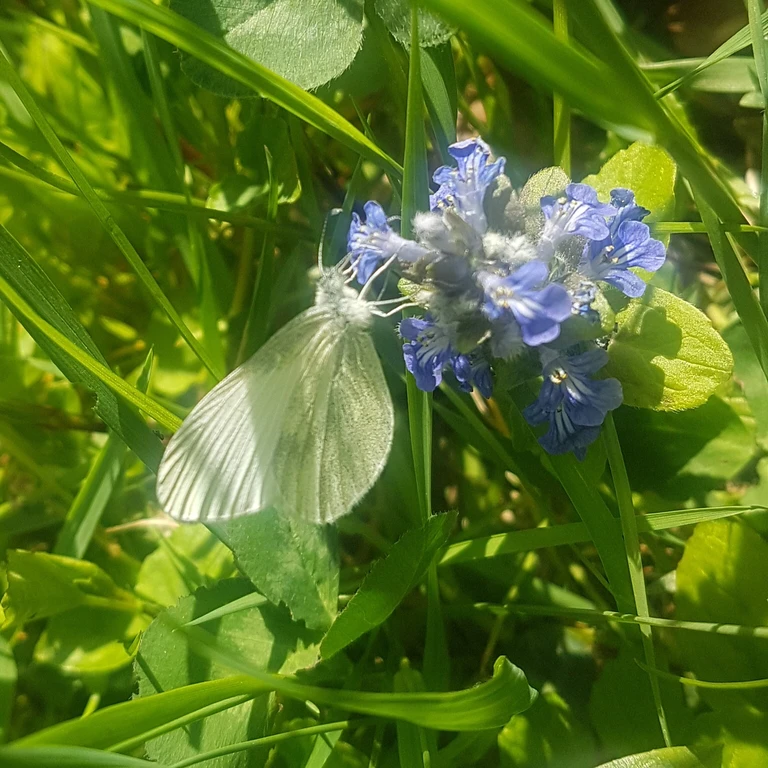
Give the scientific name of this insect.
Leptidea sinapis/juvernica
